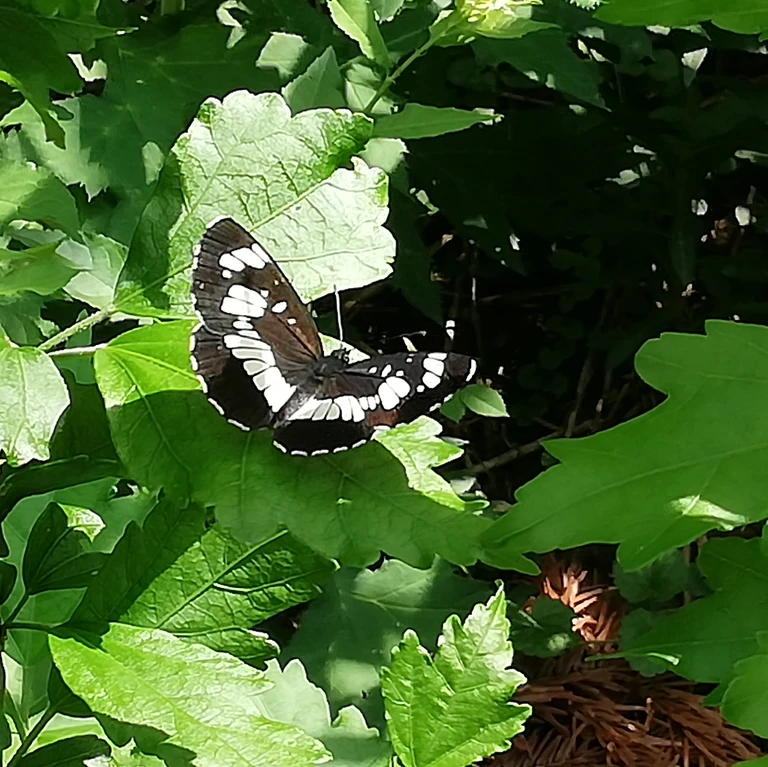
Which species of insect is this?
Neptis rivularis
